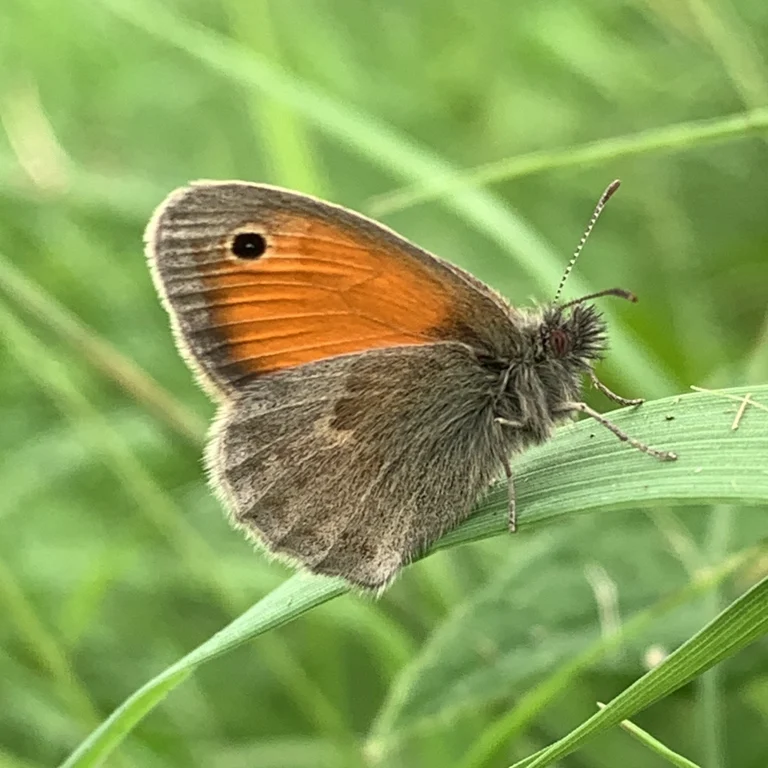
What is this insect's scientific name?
Coenonympha pamphilus
